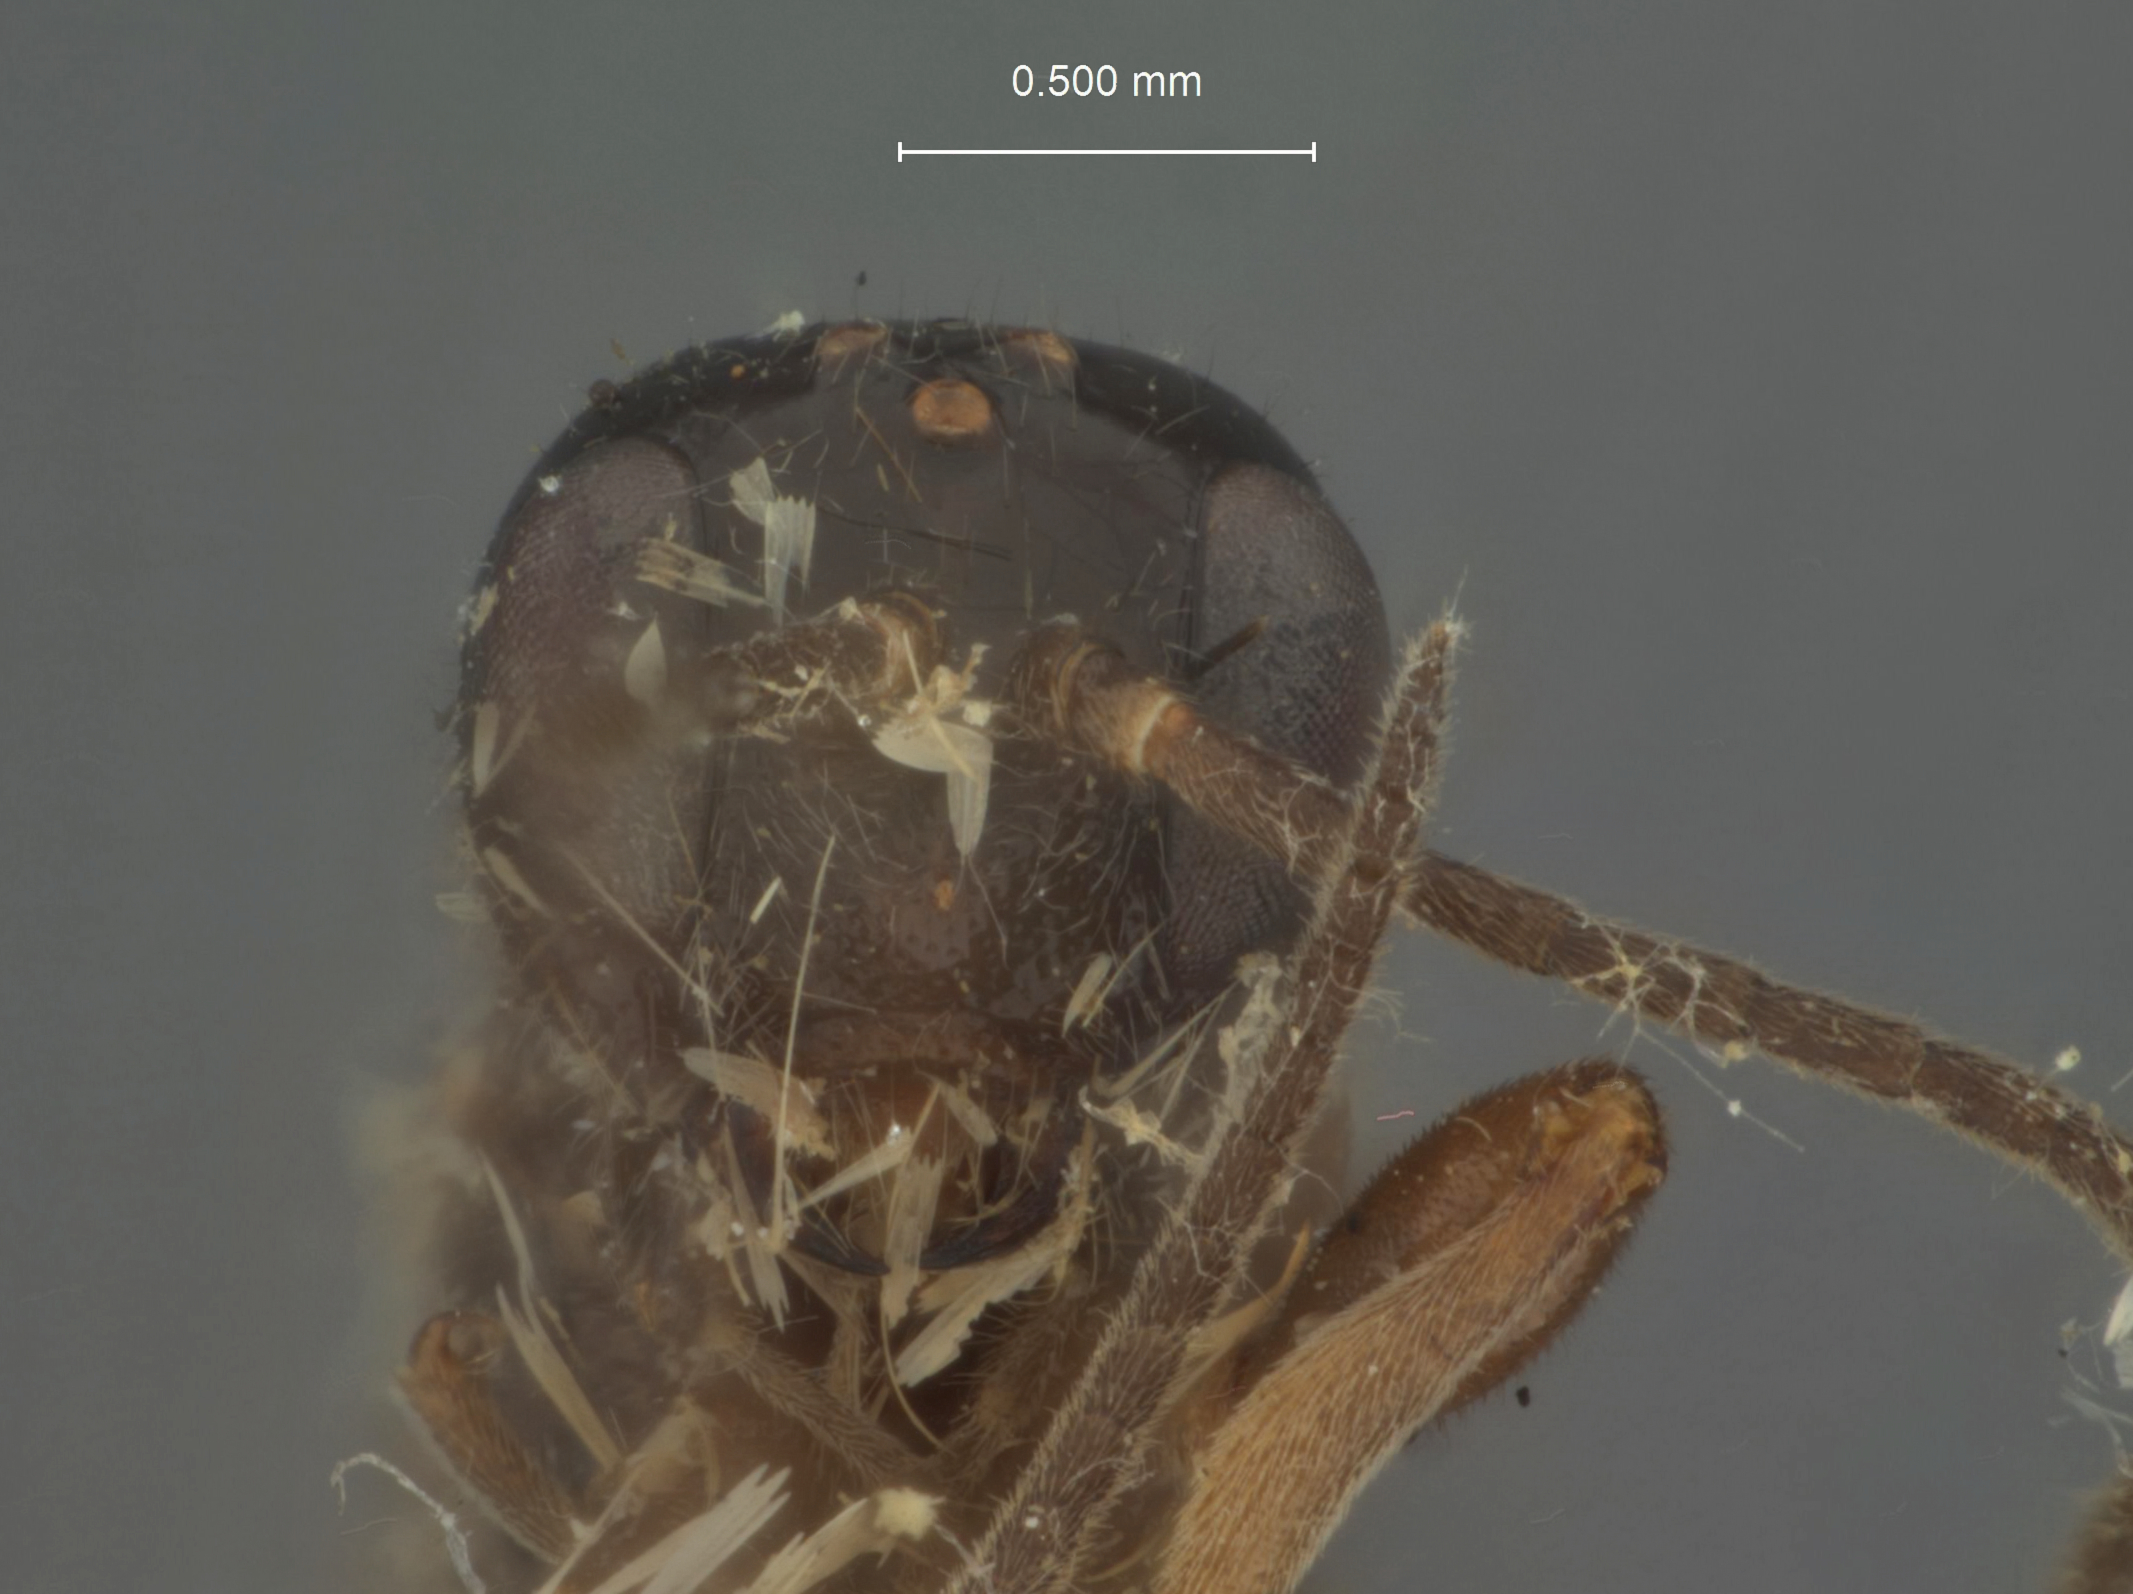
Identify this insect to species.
Odontomerus nikkoensis
